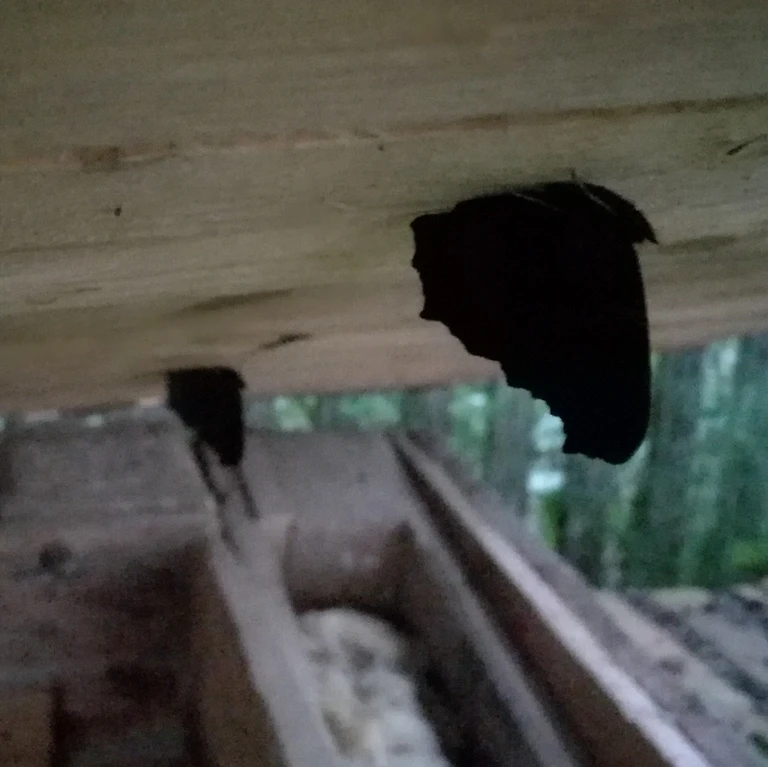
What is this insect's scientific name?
Aglais io
